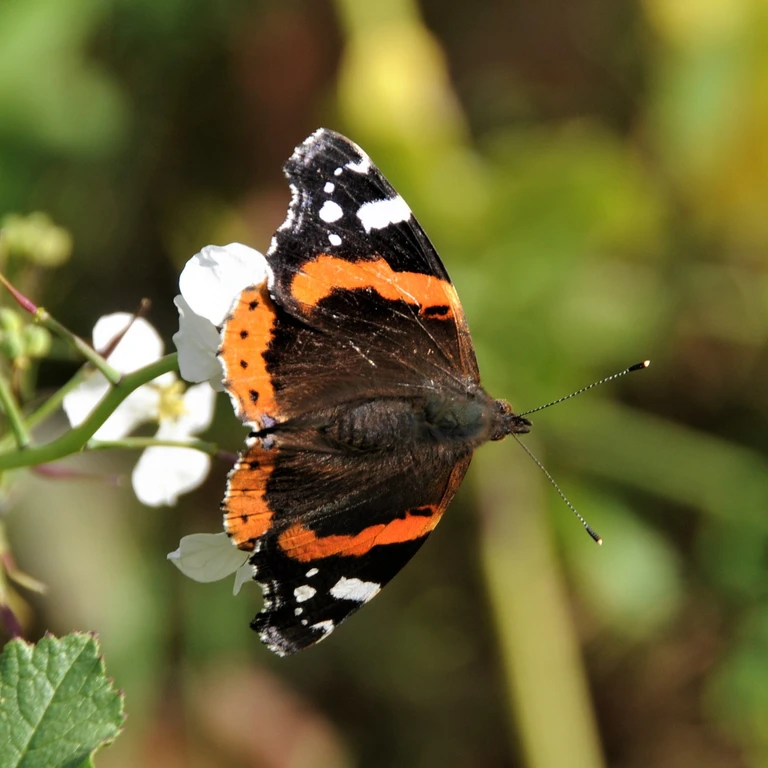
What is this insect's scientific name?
Vanessa atalanta
